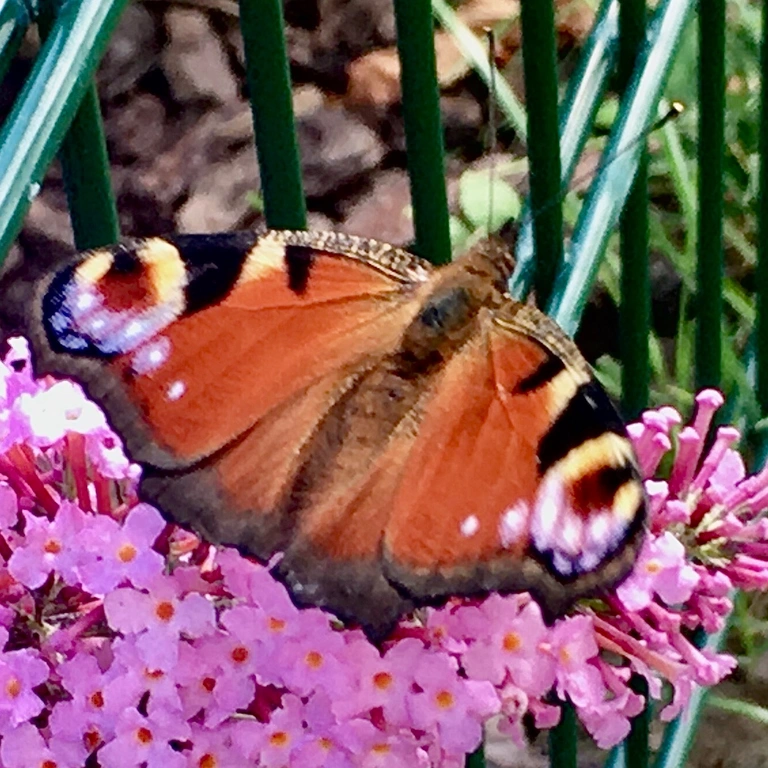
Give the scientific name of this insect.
Aglais io
